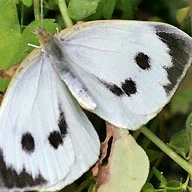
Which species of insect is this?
Pieris brassicae
